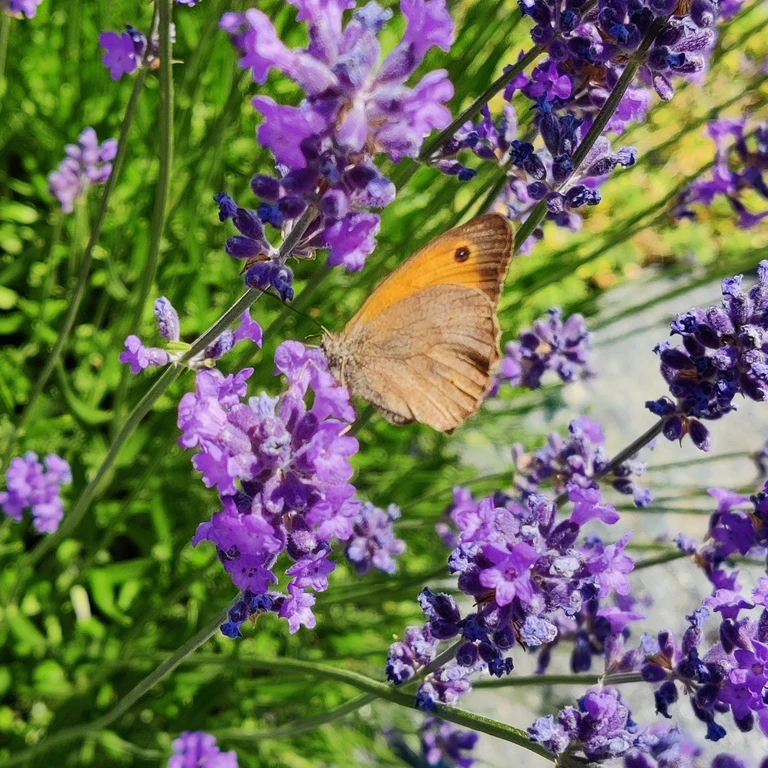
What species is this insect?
Maniola jurtina
